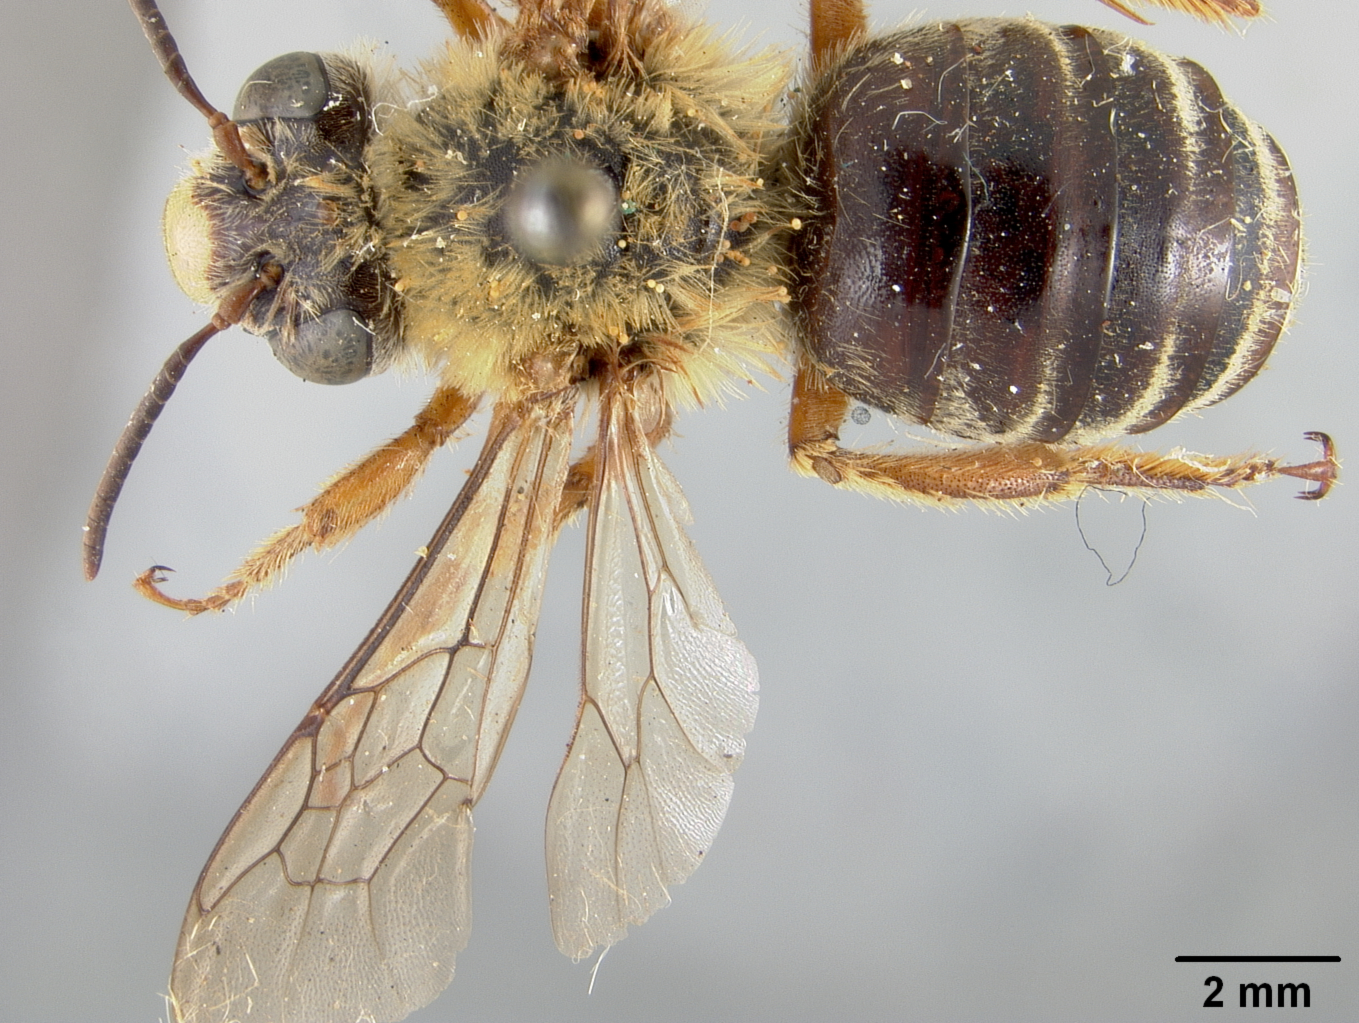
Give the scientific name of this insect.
Xenoglossa spriuna
